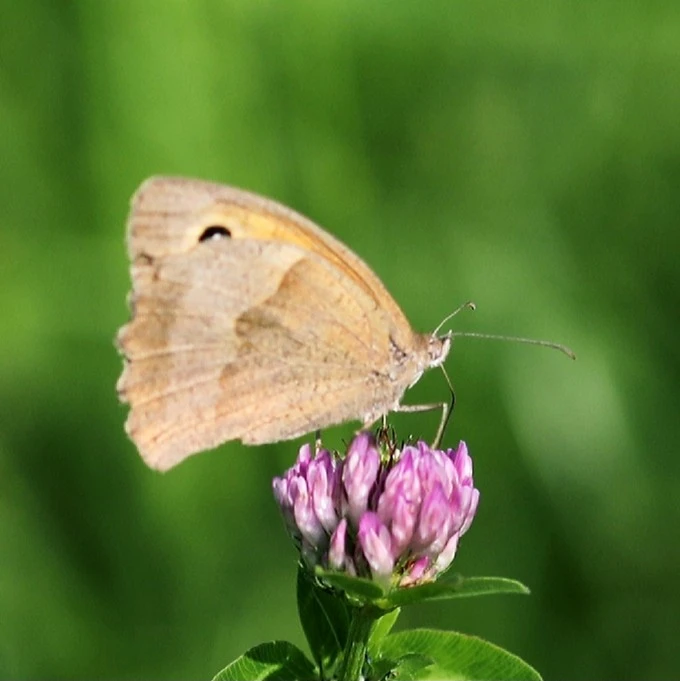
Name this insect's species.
Maniola jurtina
